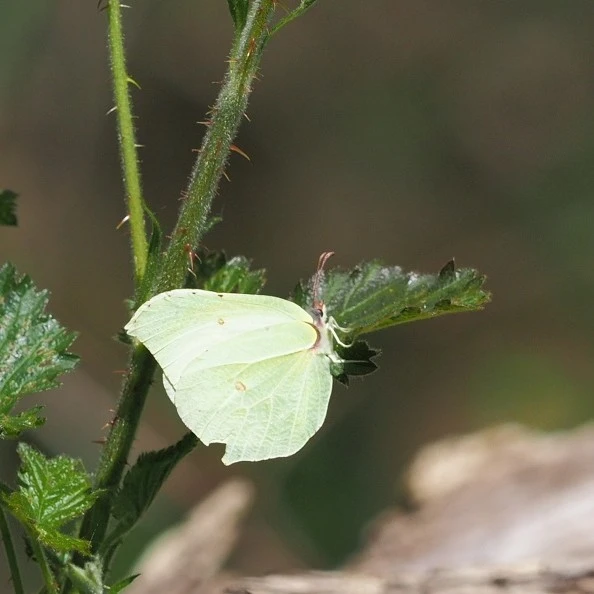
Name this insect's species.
Gonepteryx rhamni
